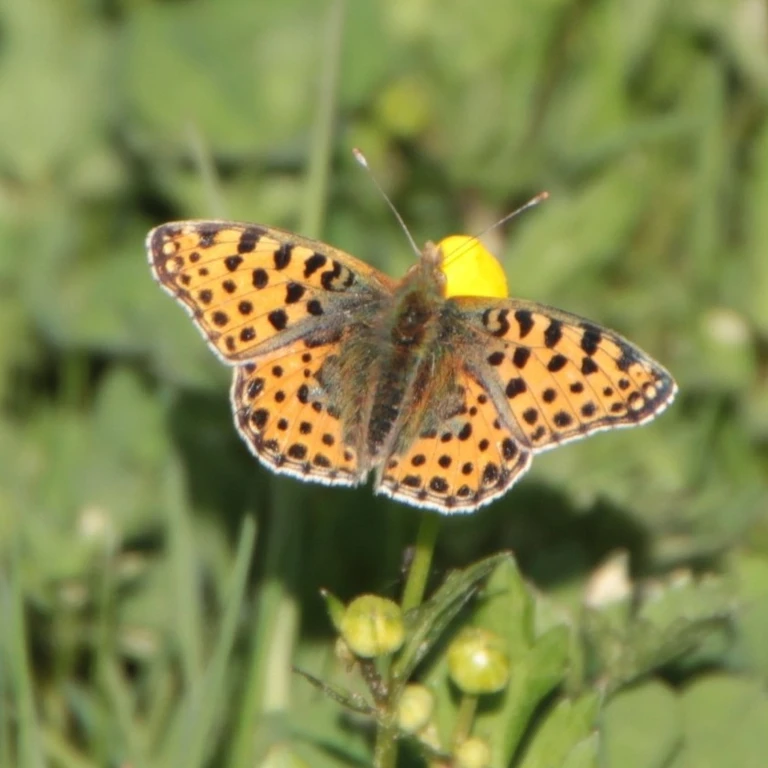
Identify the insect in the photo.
Issoria lathonia
